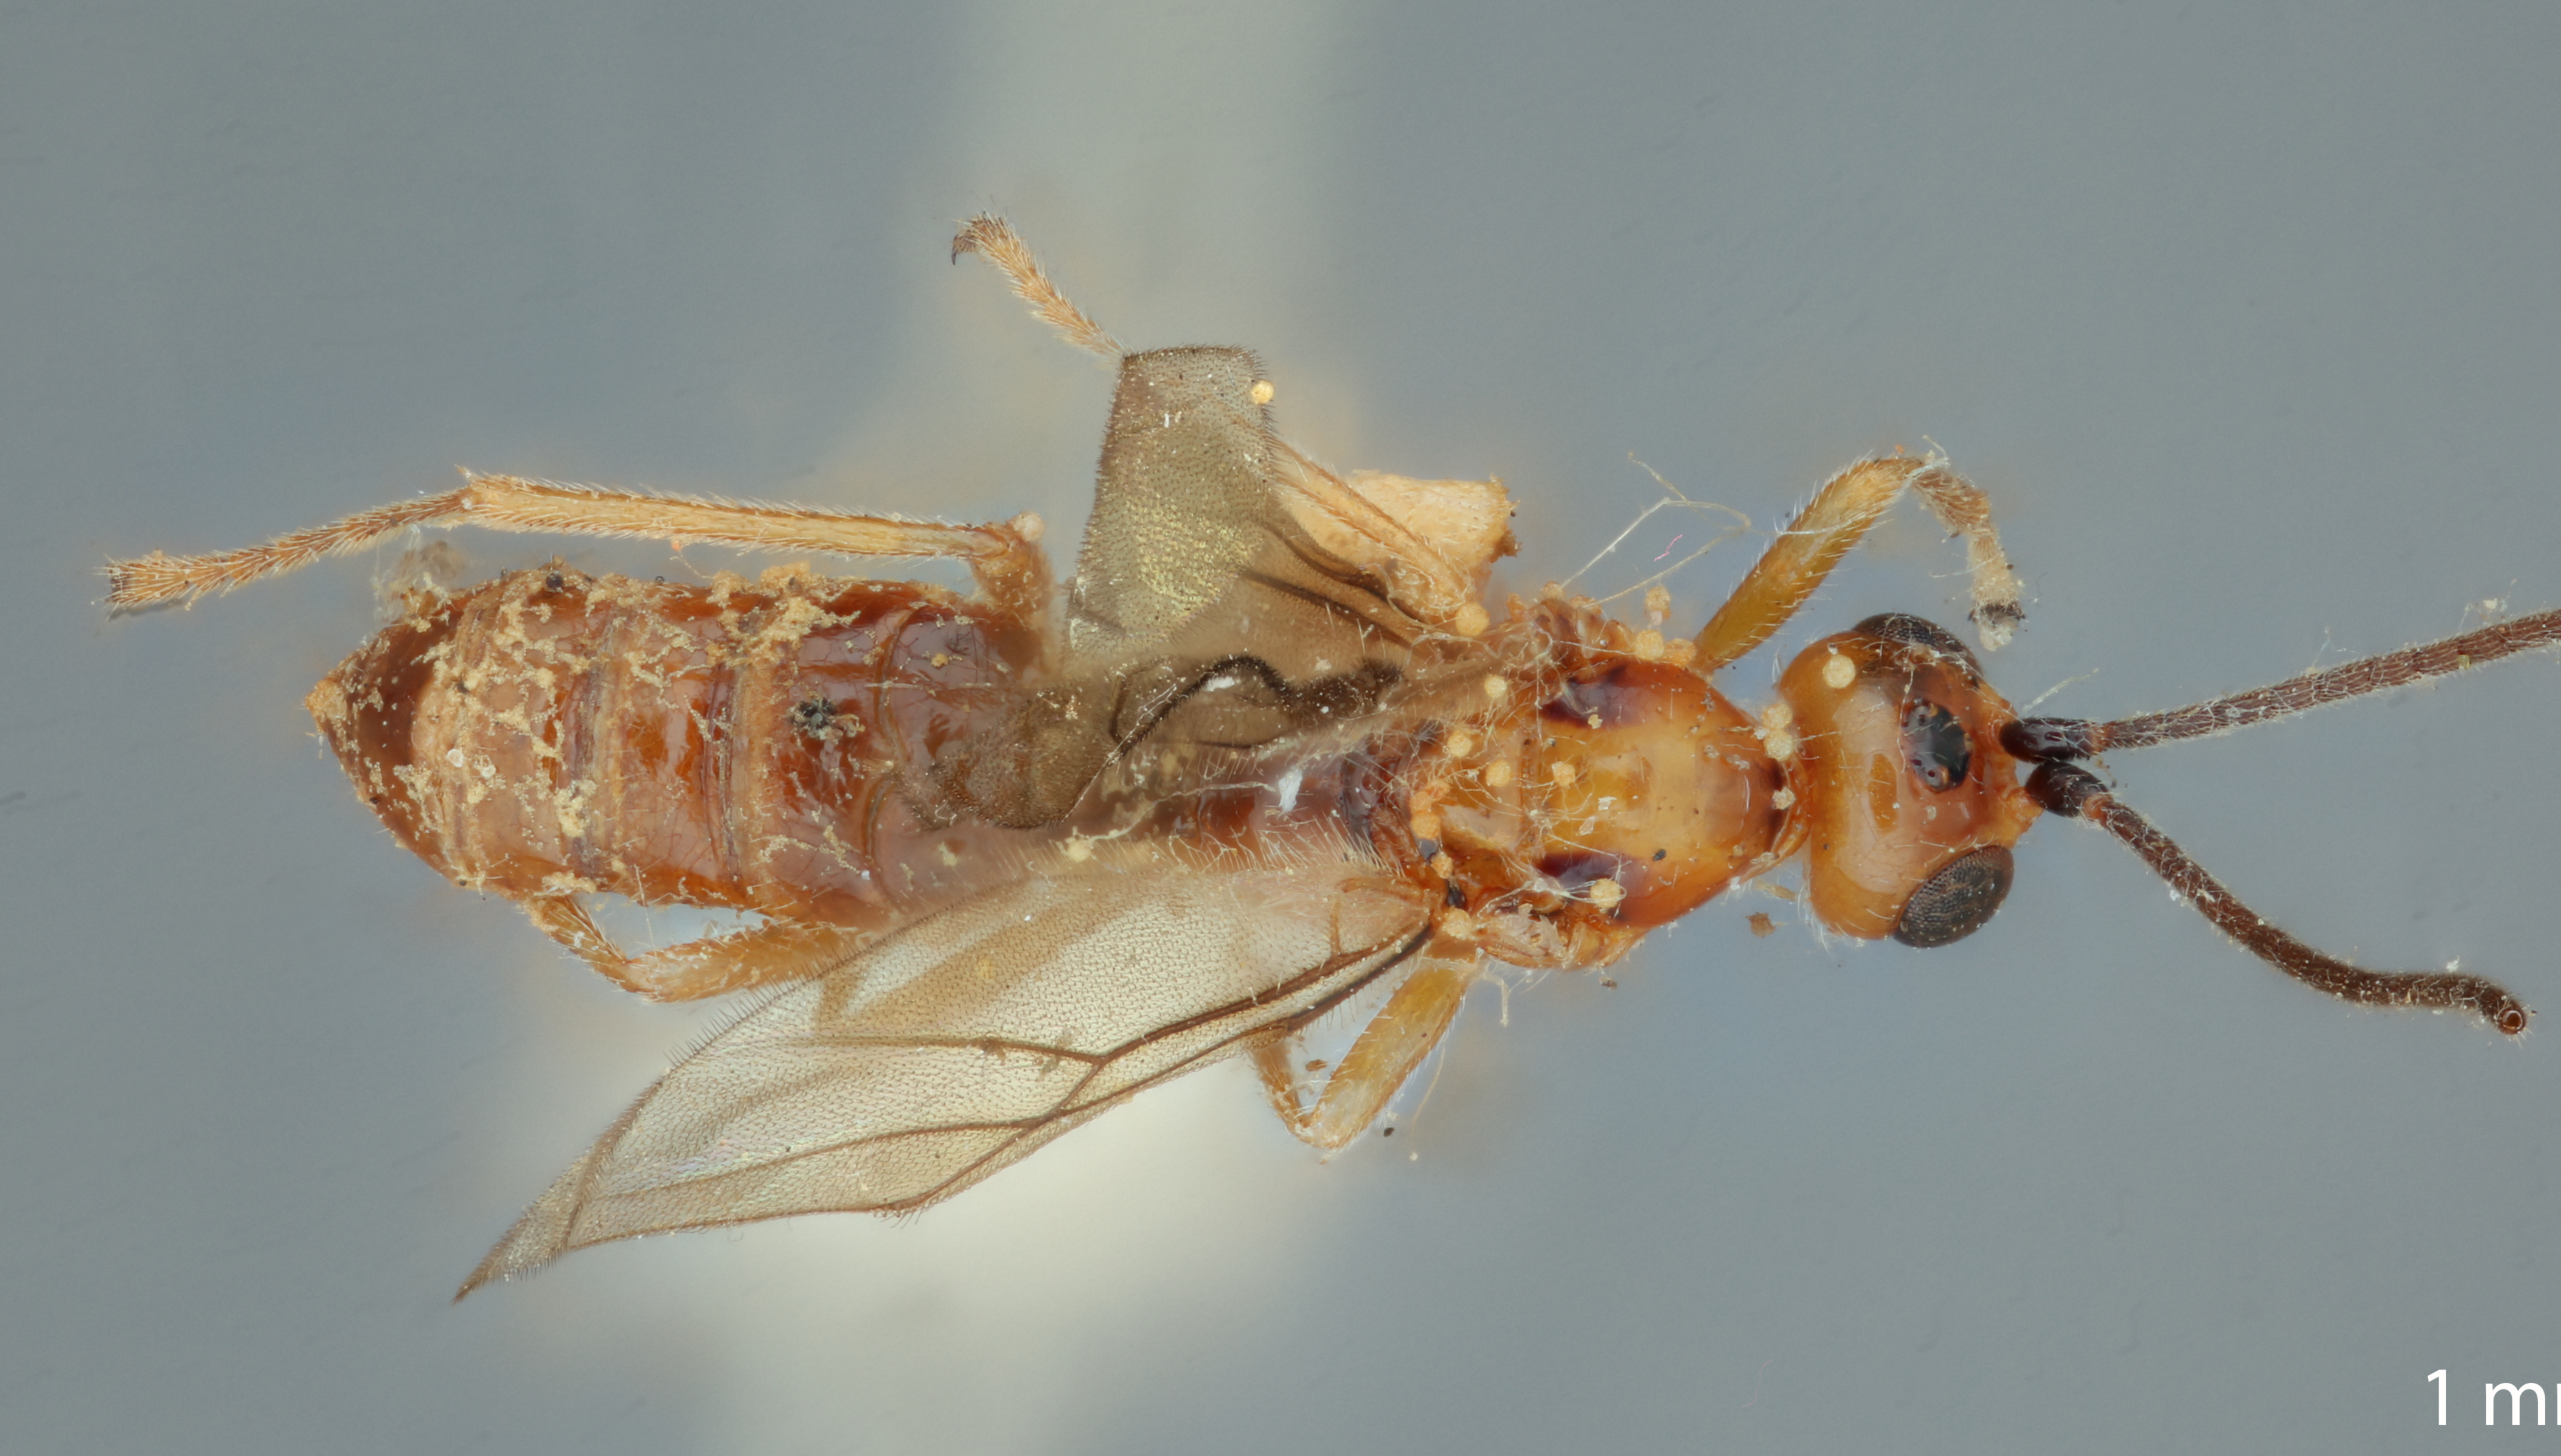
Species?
Iphiaulax trinotata
